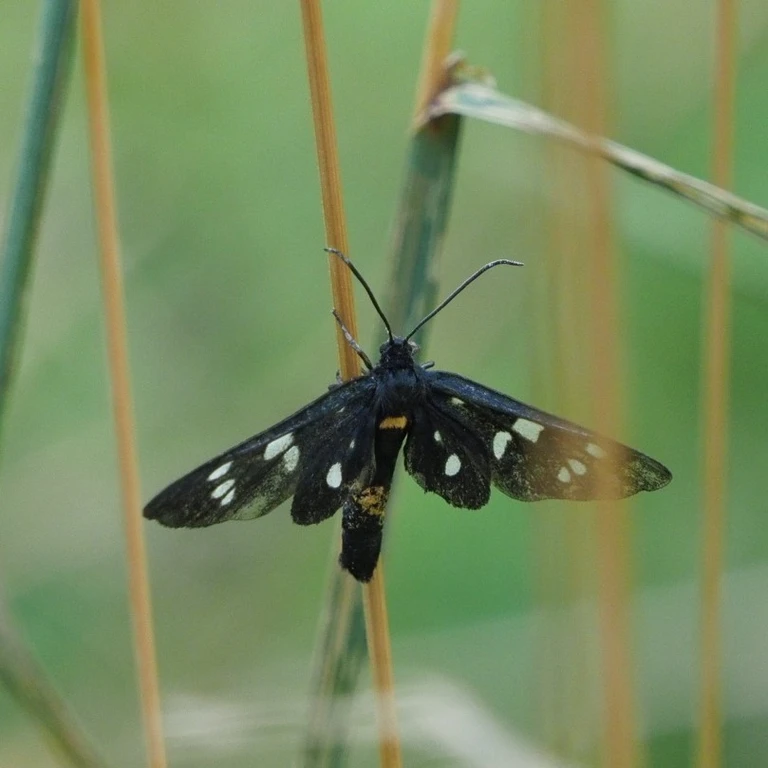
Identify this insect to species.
Amata phegea
